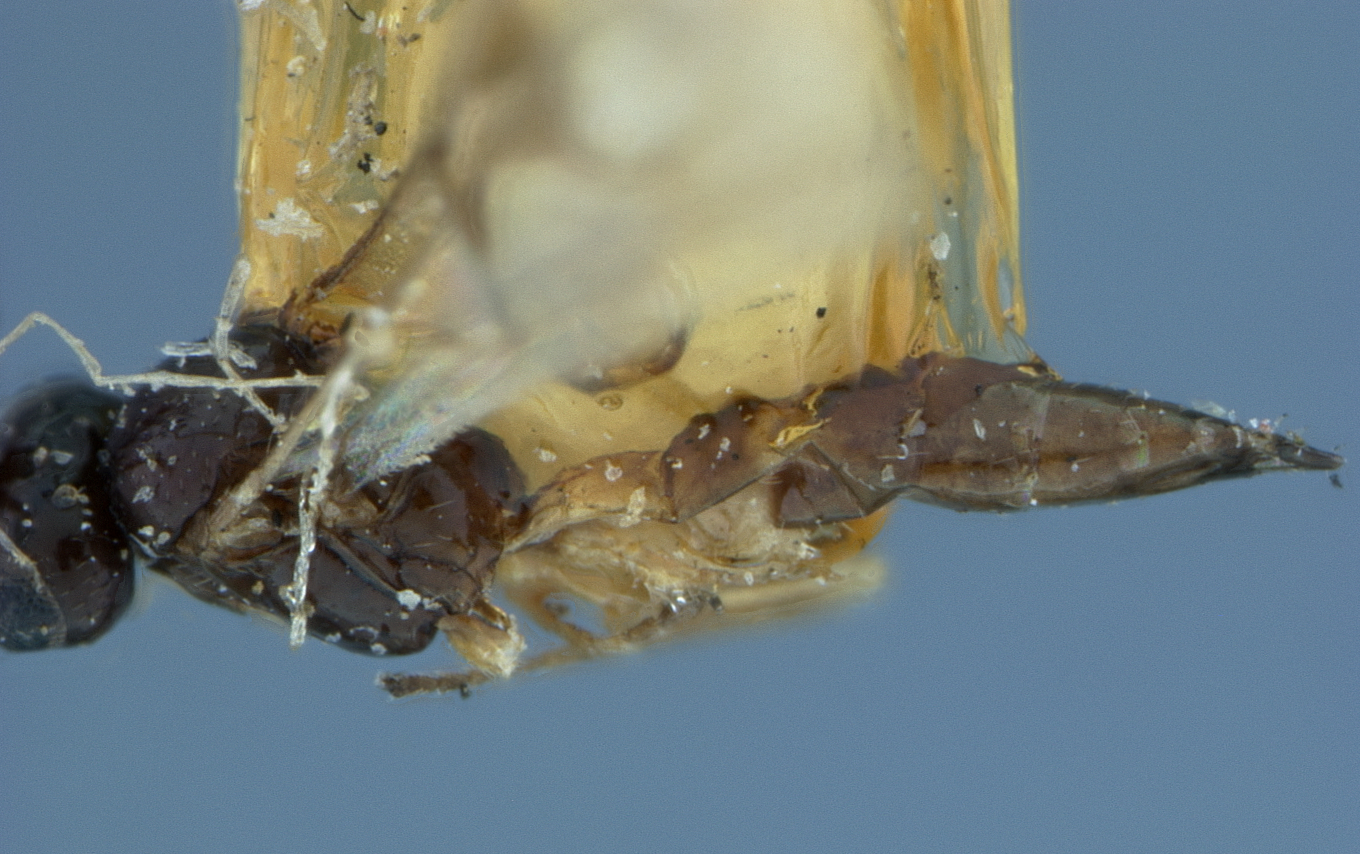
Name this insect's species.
Lysiphlebus myzi
